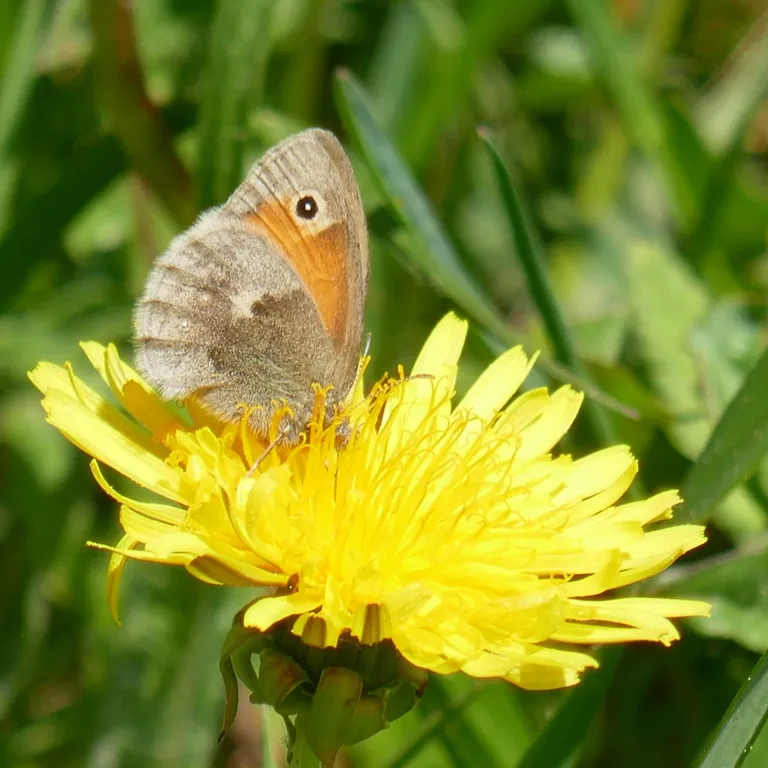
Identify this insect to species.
Coenonympha pamphilus
